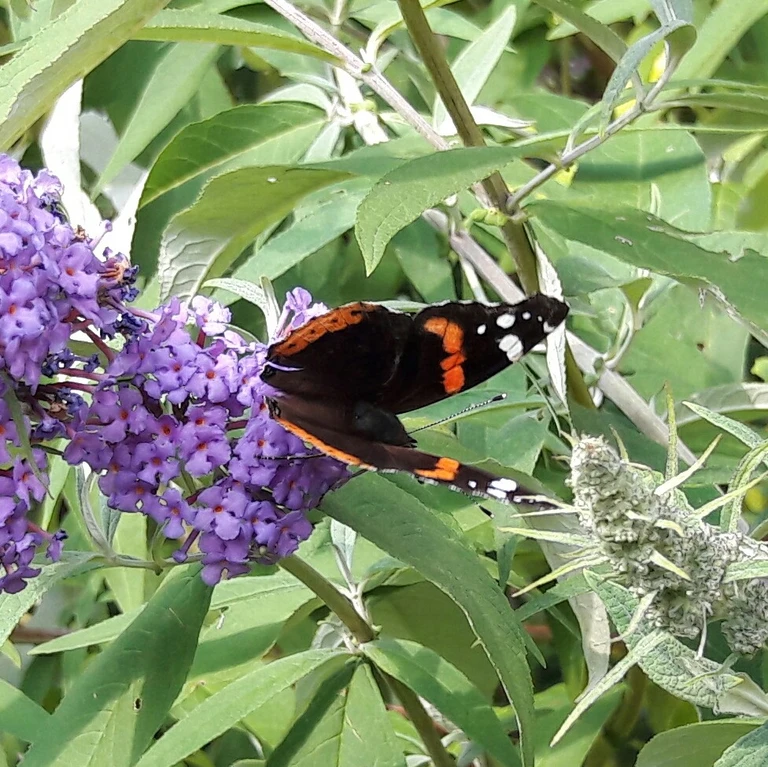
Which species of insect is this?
Vanessa atalanta
